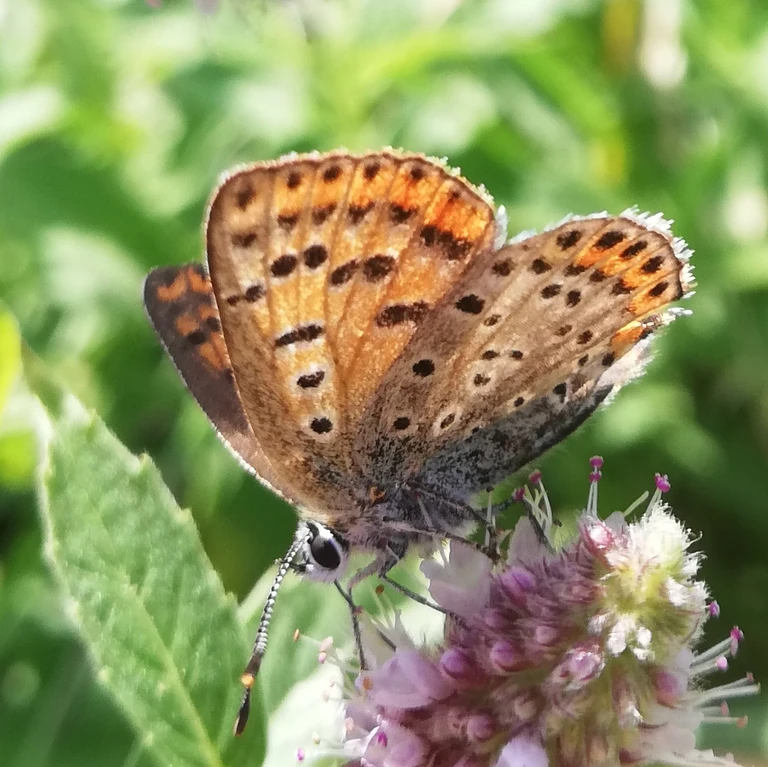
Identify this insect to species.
Lycaena tityrus (also Loweia tityrus)
